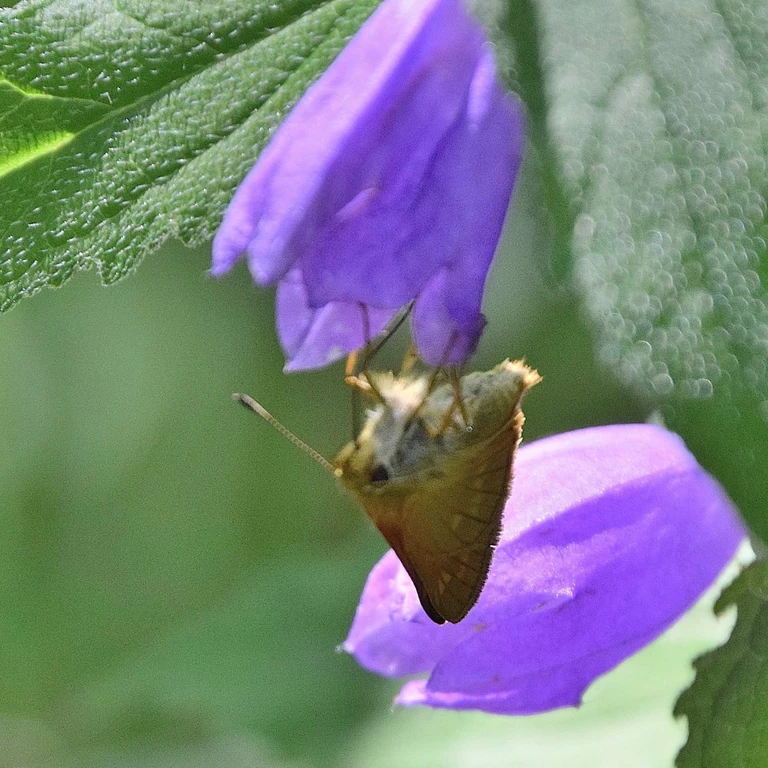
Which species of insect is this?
Ochlodes sylvanus (also Ochlodes venata)
